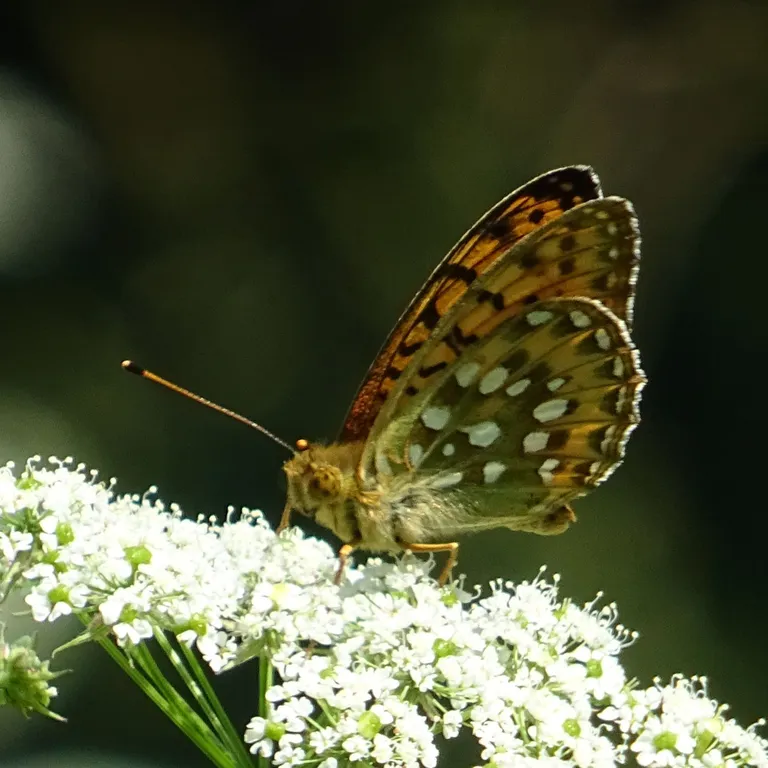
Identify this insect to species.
Speyeria aglaja
